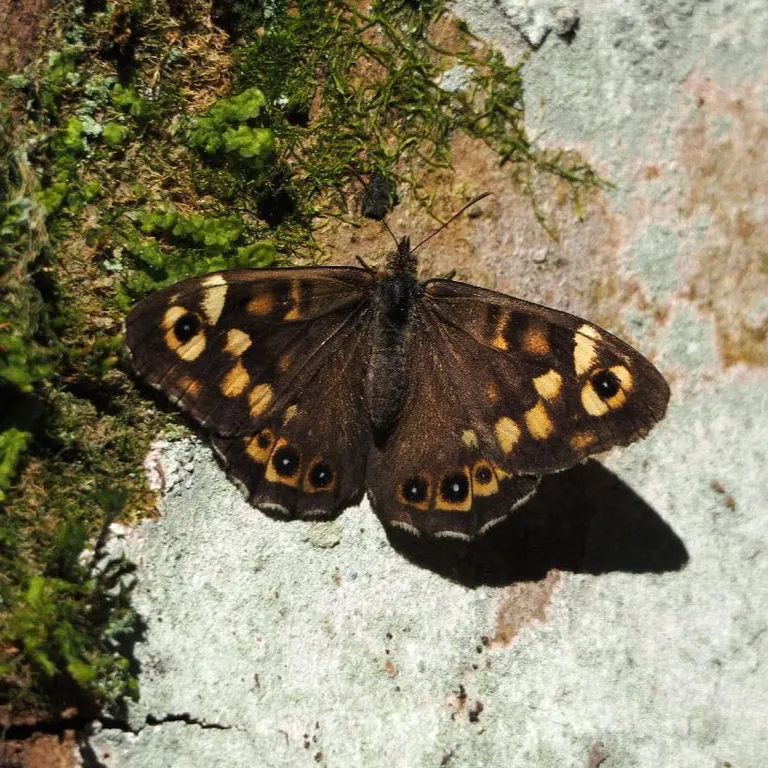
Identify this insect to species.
Pararge aegeria
